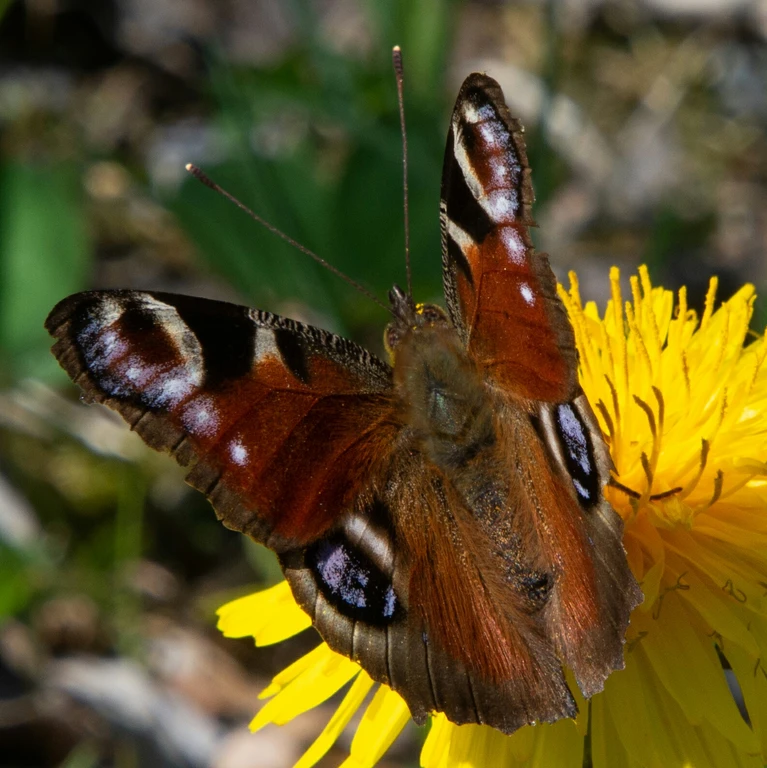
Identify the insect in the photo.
Aglais io
